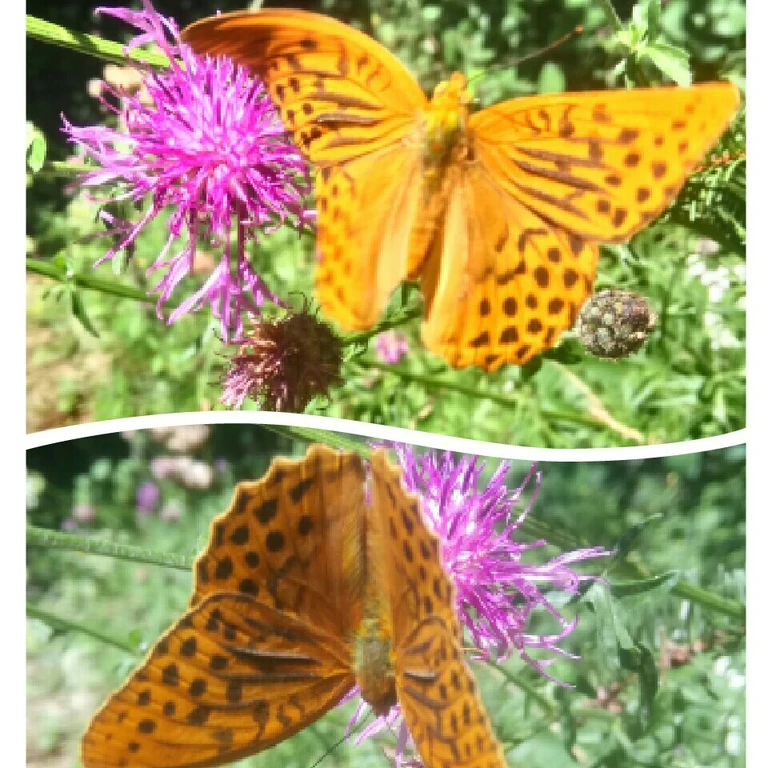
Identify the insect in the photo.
Argynnis paphia
